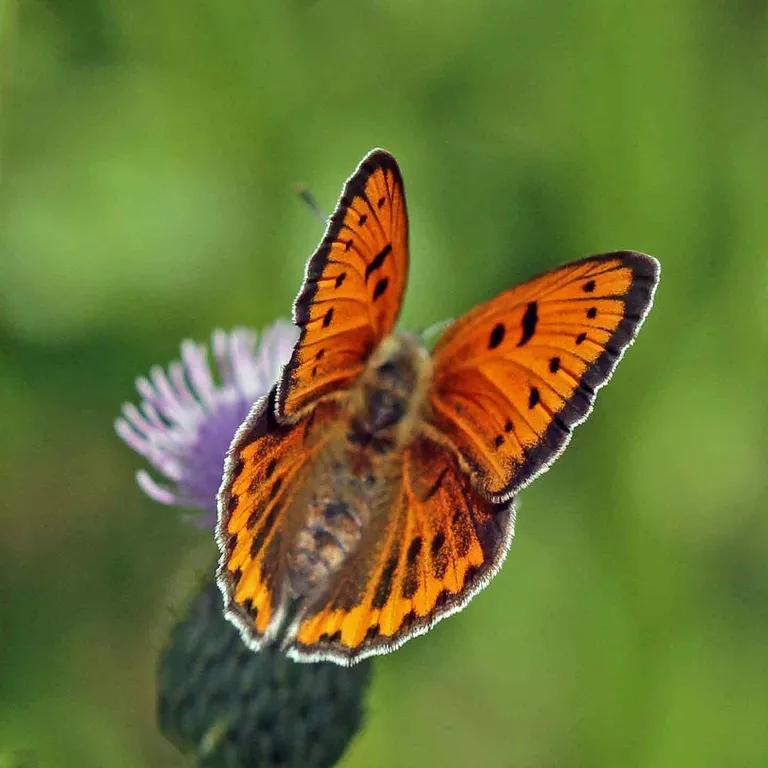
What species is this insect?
Lycaena dispar
